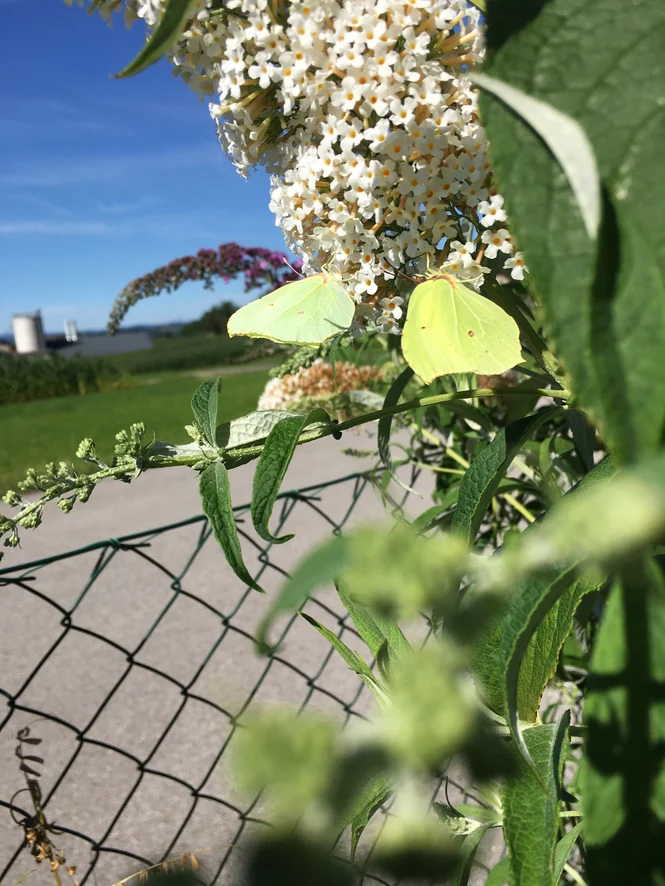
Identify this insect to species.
Gonepteryx rhamni
